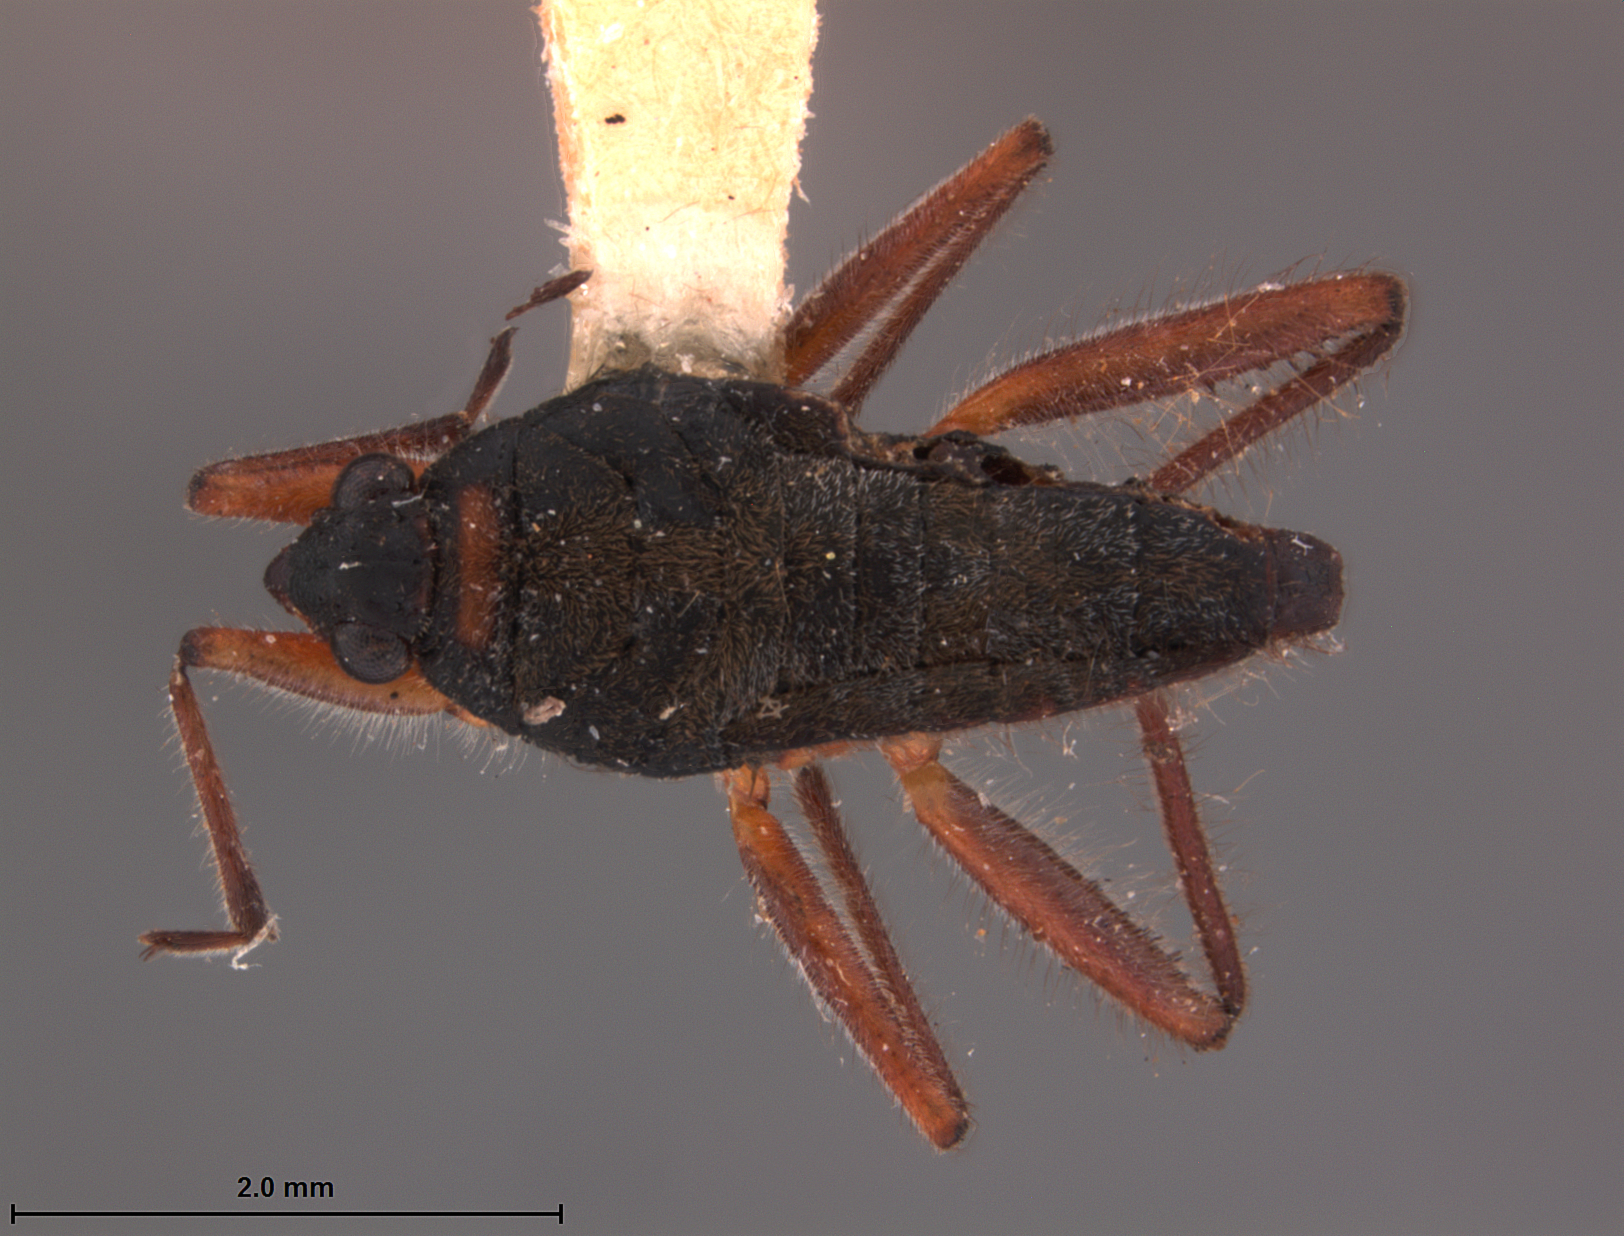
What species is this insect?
Microvelia irrasa
